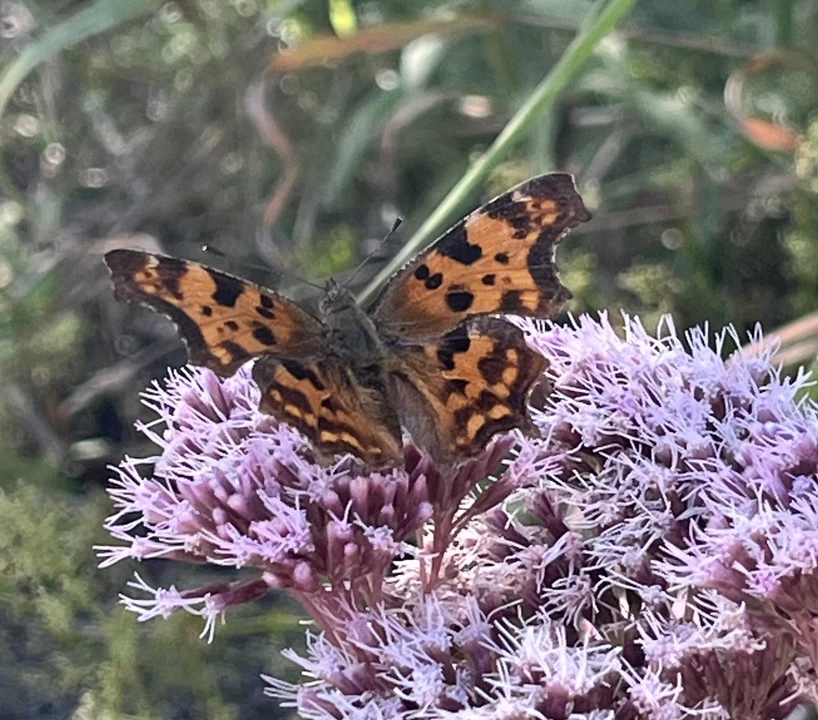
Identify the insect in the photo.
Polygonia c-album
